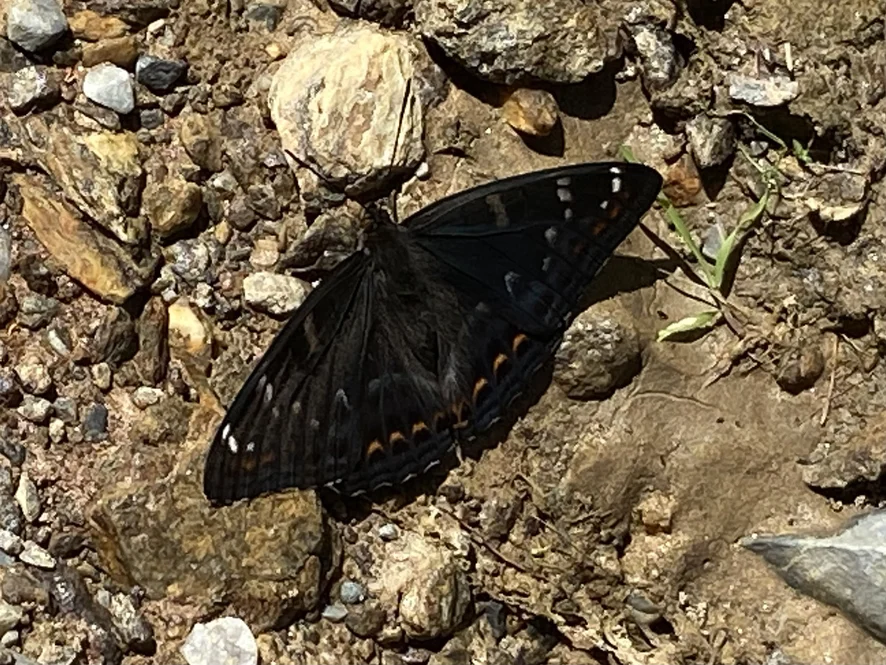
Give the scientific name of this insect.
Limenitis populi
